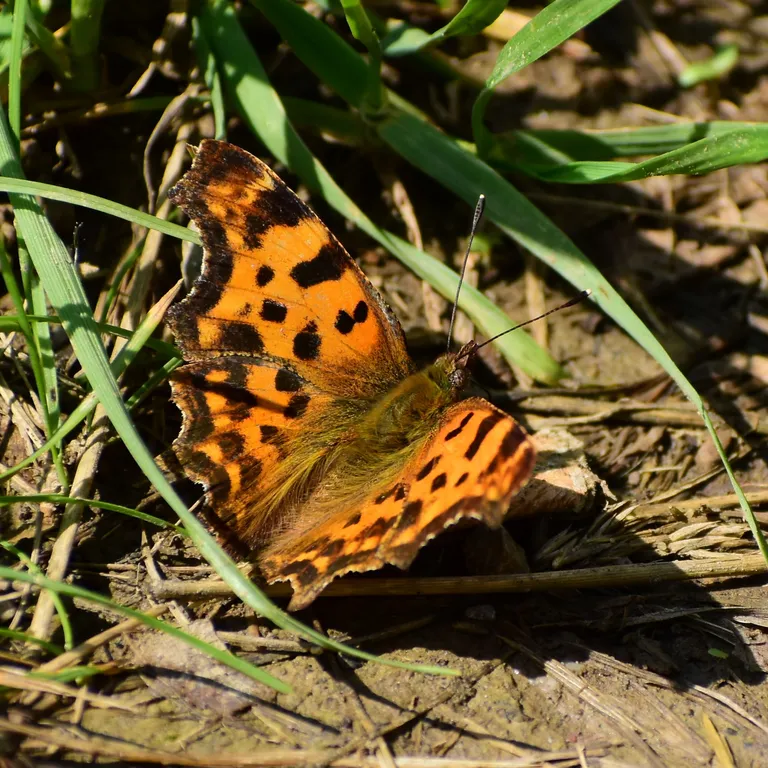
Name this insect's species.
Polygonia c-album
